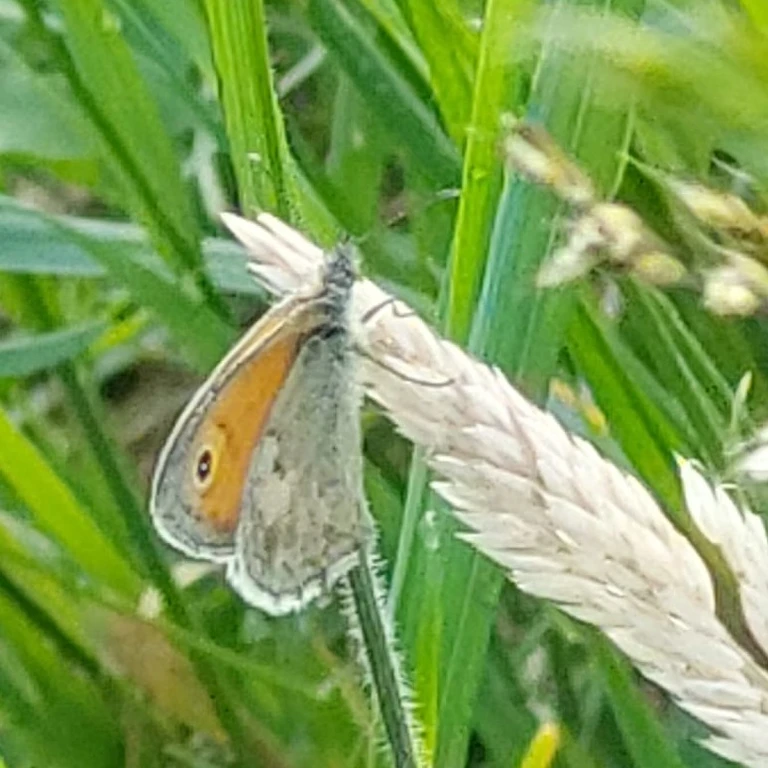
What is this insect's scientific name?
Coenonympha pamphilus
